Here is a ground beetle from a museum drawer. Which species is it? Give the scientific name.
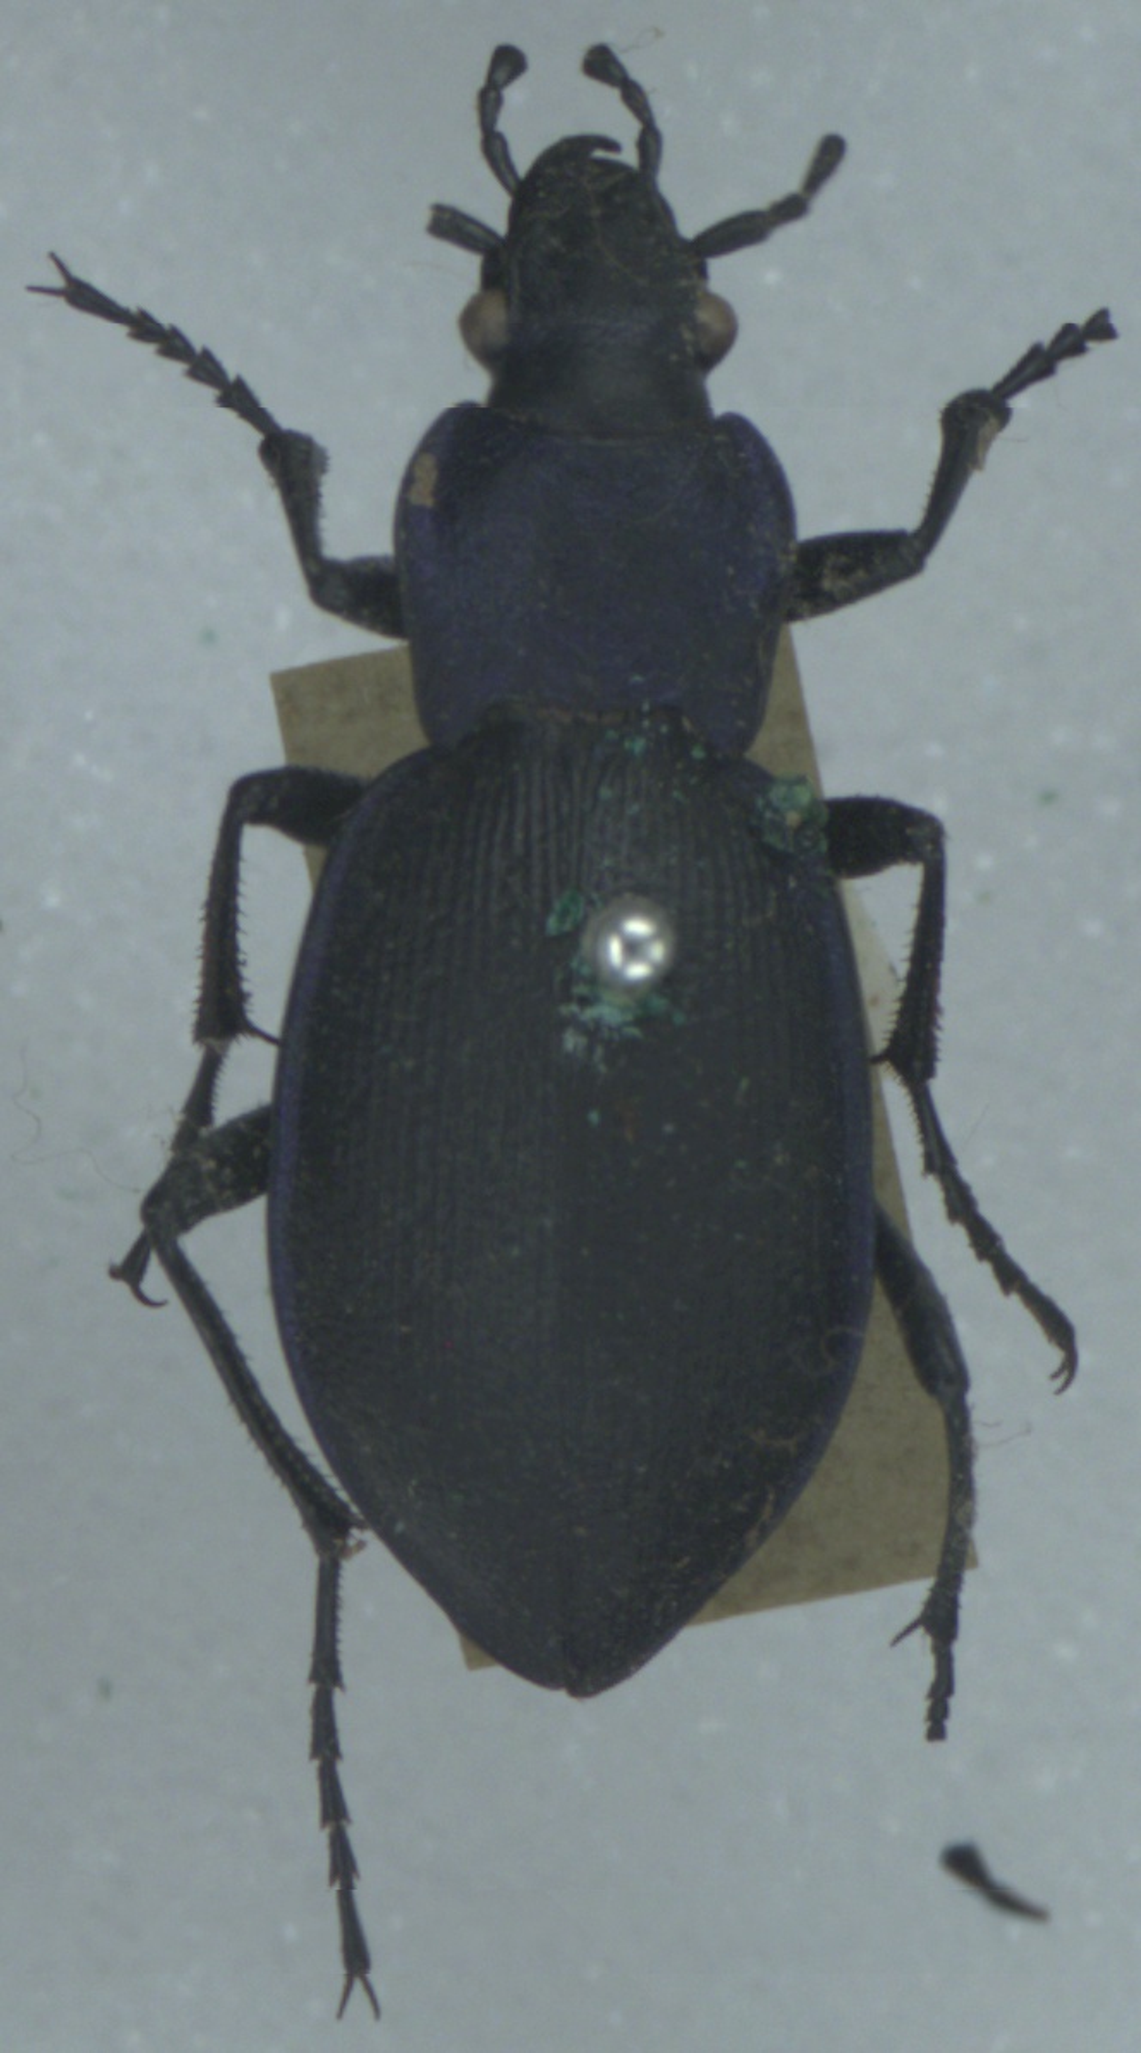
Carabus problematicus
